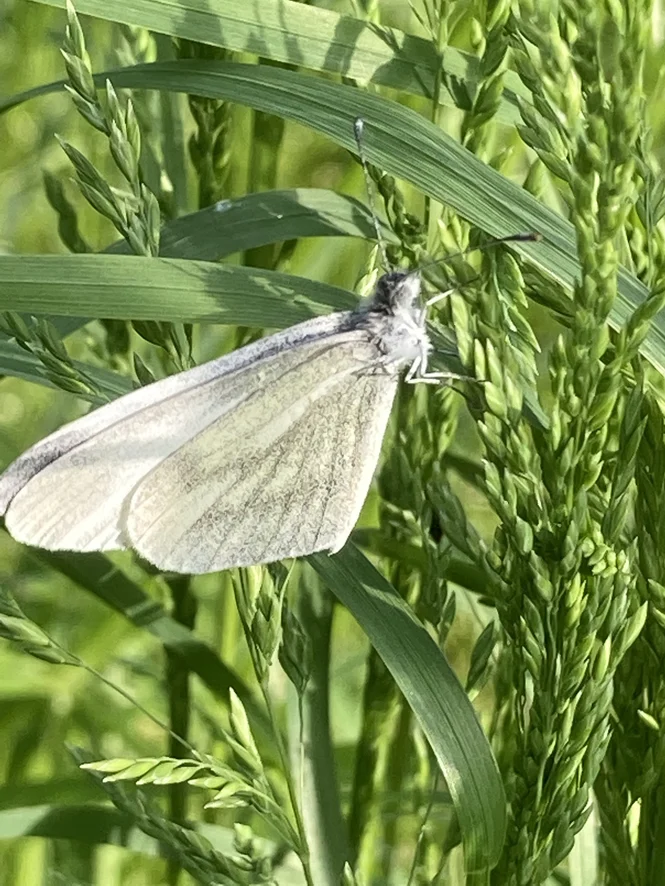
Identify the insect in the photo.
Leptidea sinapis/juvernica
